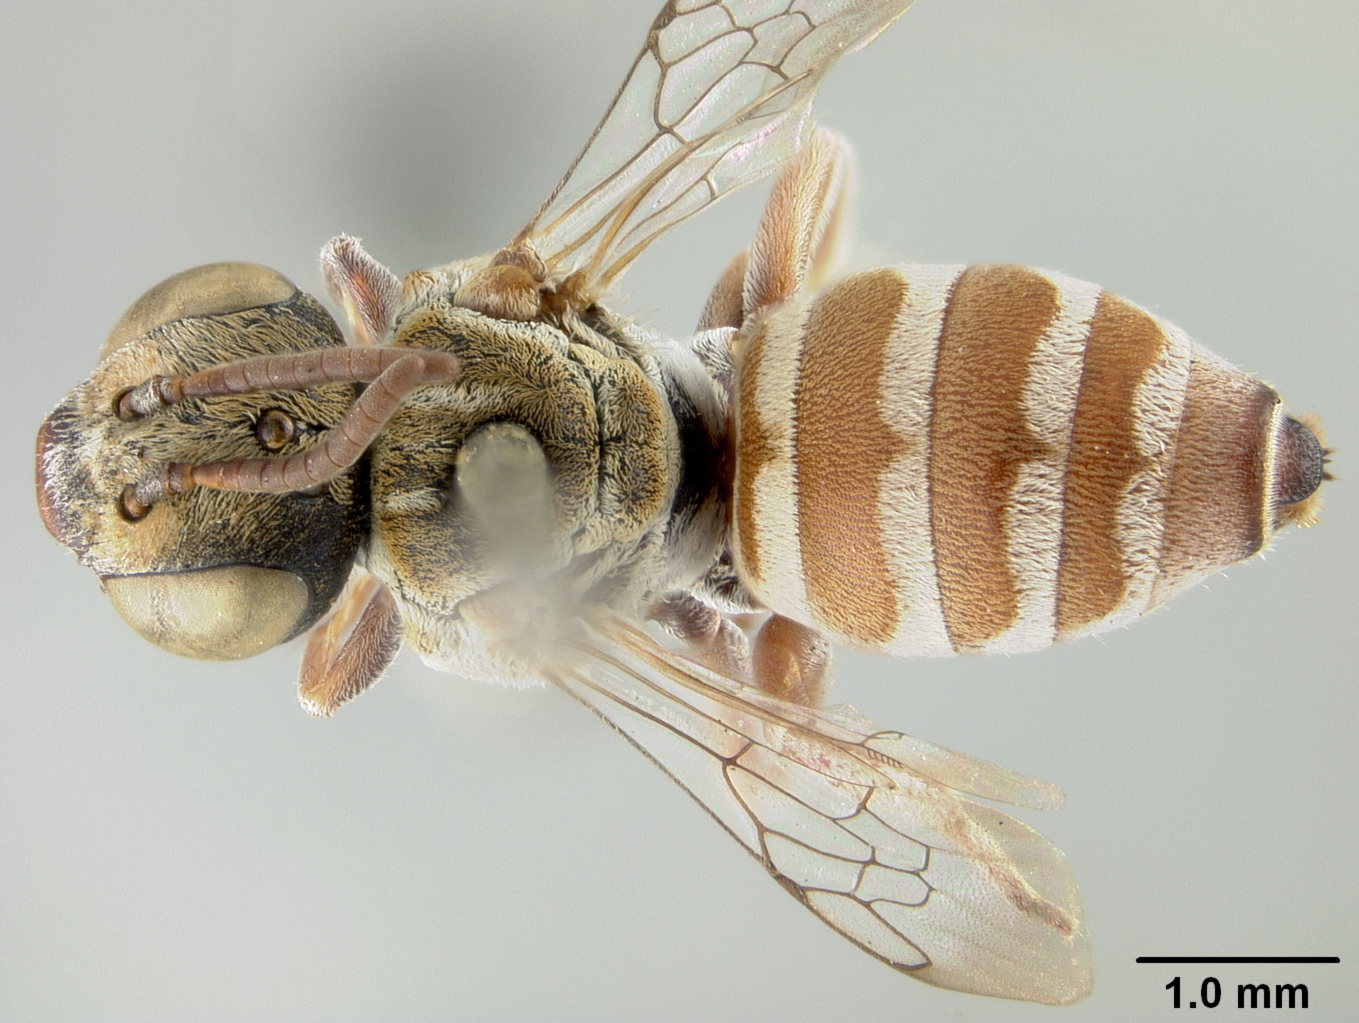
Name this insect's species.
Townsendiella pulchra
